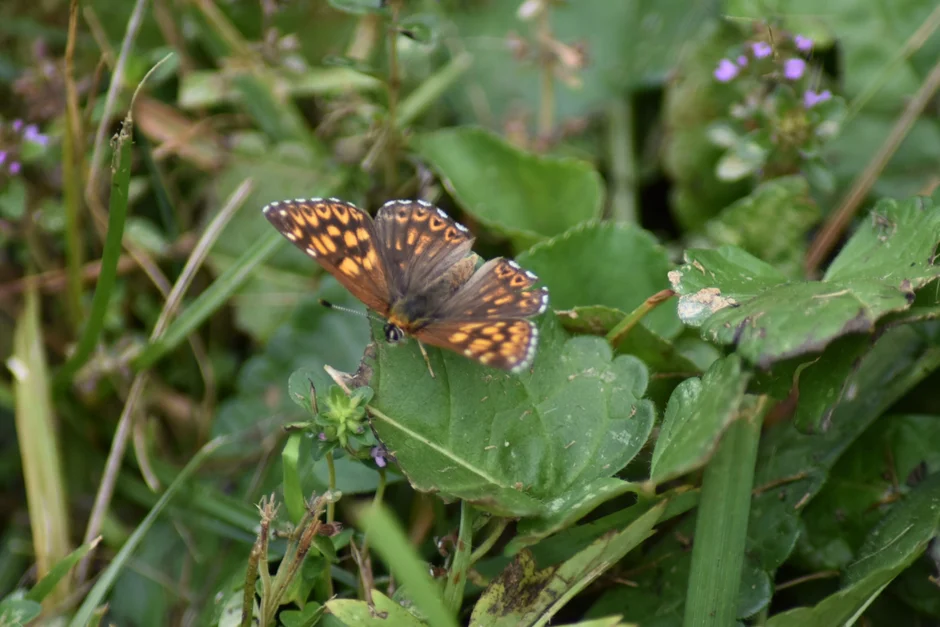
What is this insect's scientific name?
Hamearis lucina
